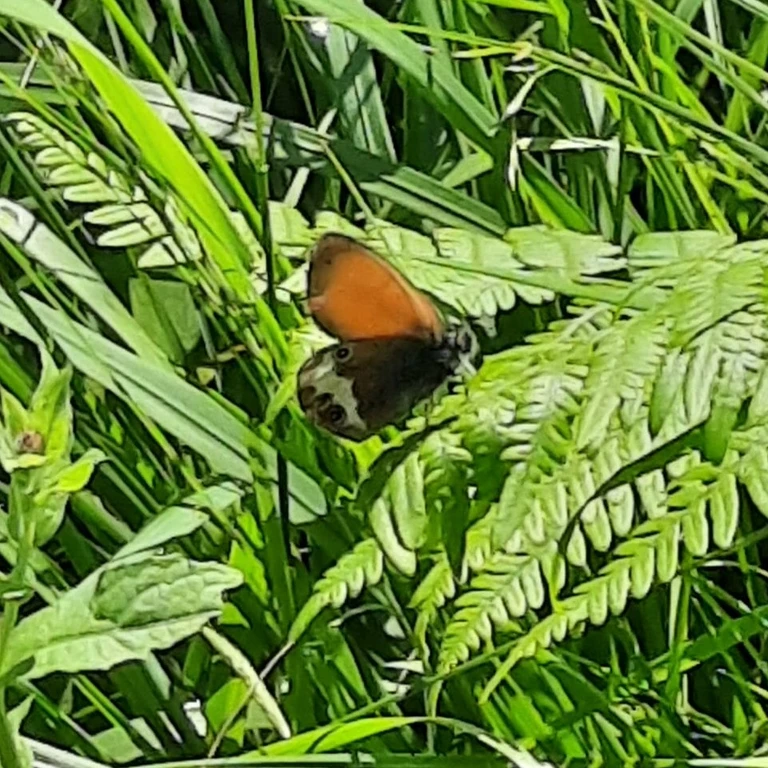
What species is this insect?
Coenonympha arcania
